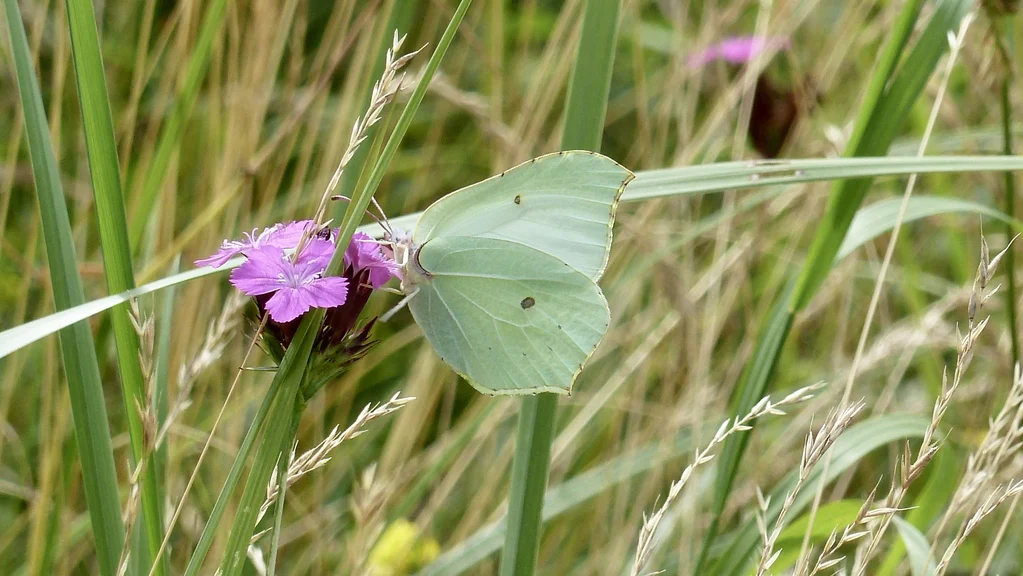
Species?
Gonepteryx rhamni
